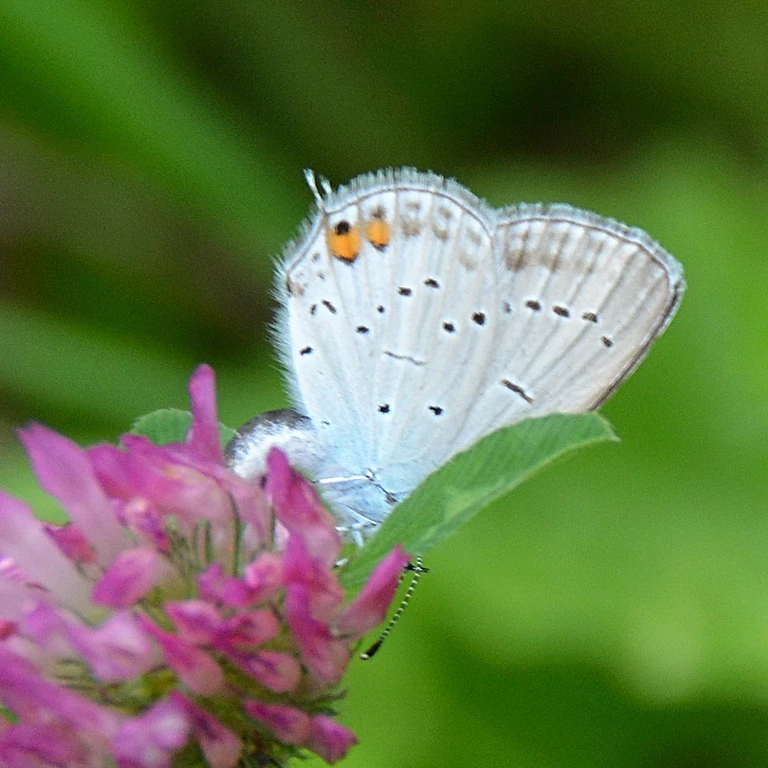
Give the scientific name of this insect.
Cupido argiades (also Elkalyce argiades)
